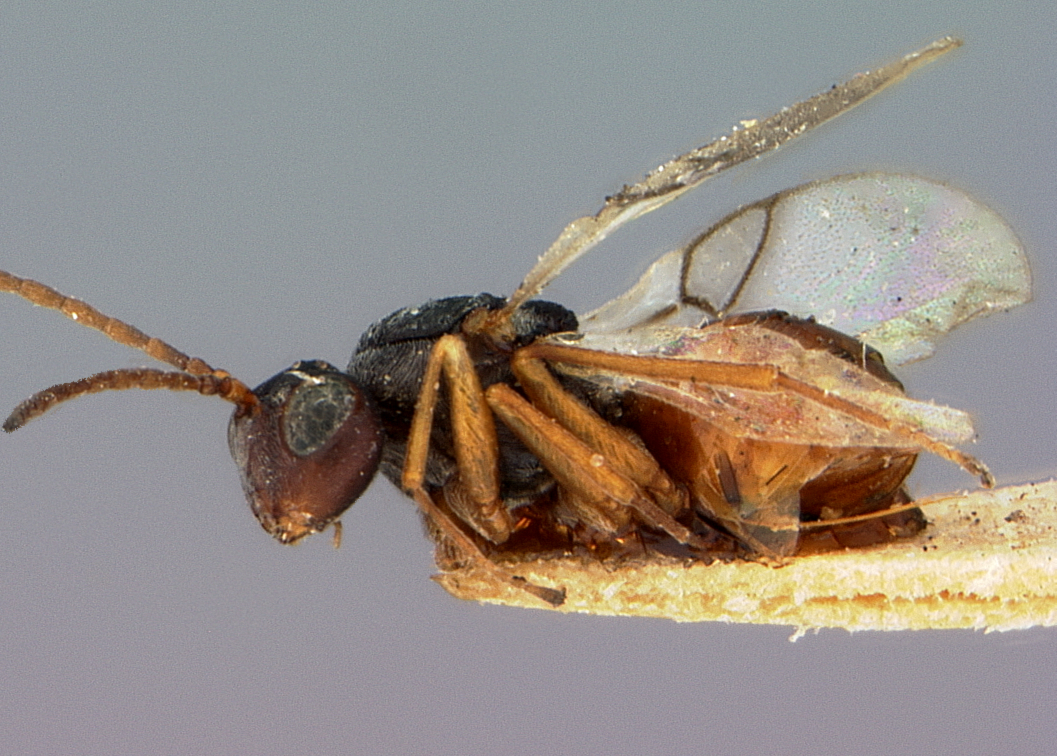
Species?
Aulax cavicola
